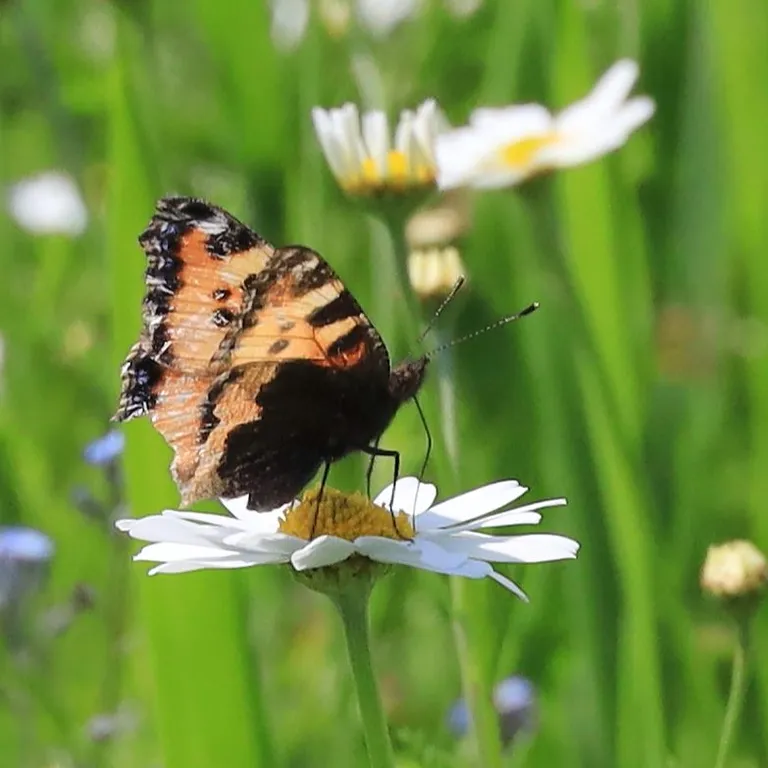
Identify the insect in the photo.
Aglais urticae
